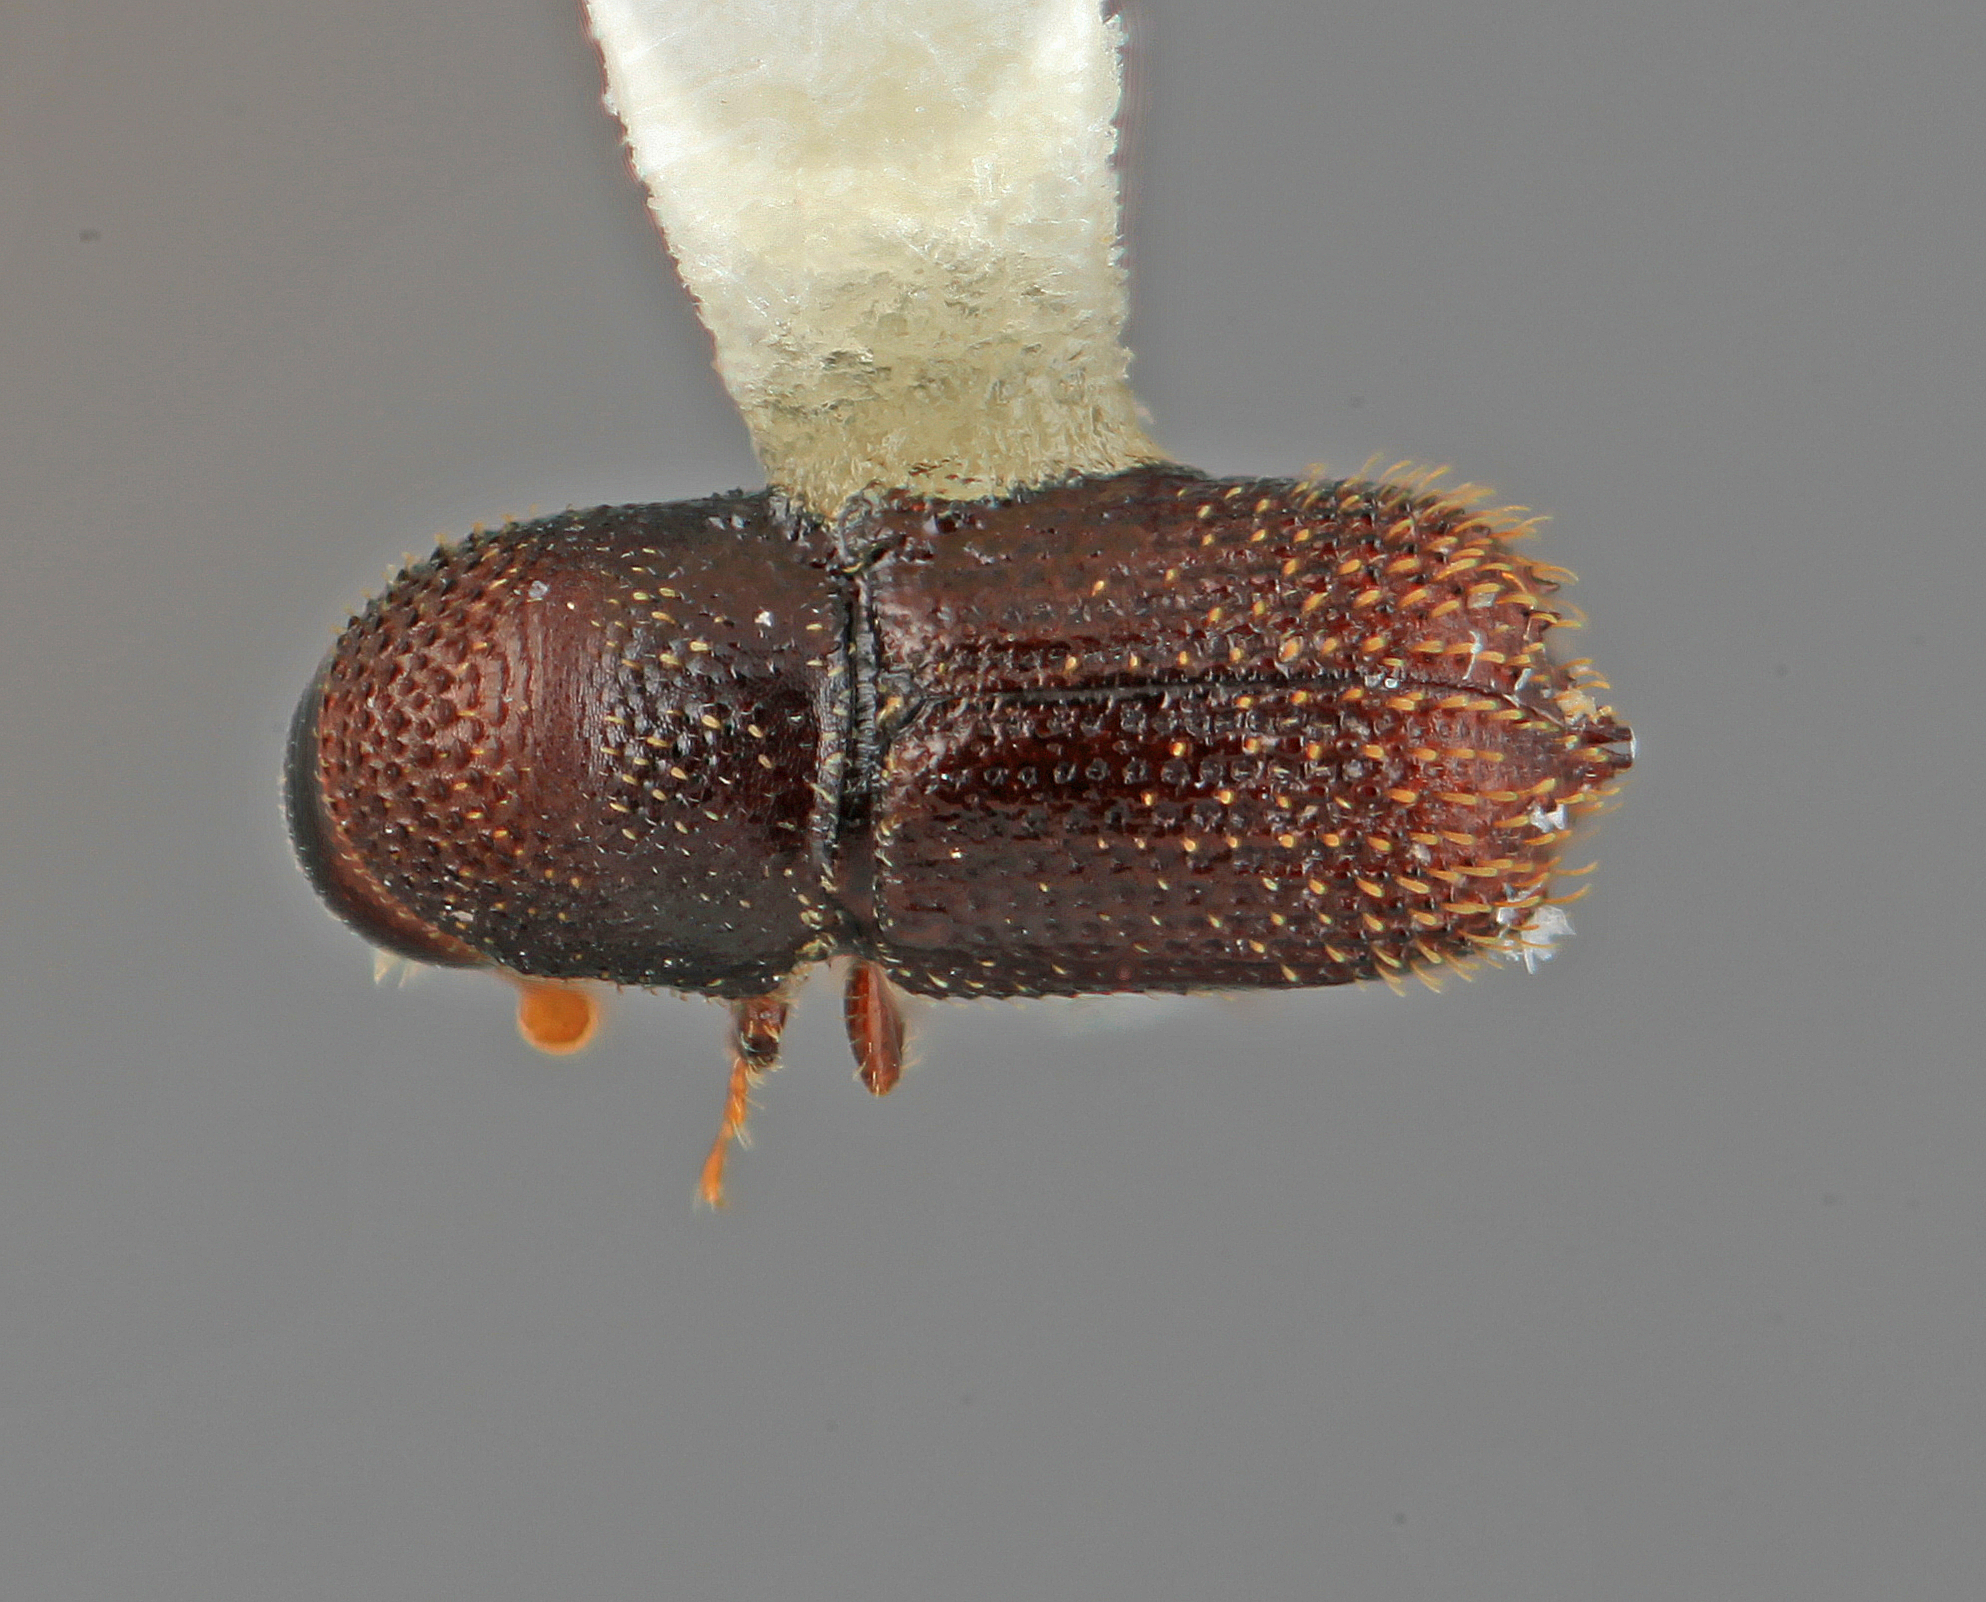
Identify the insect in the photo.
Hylocurus verrucosus
